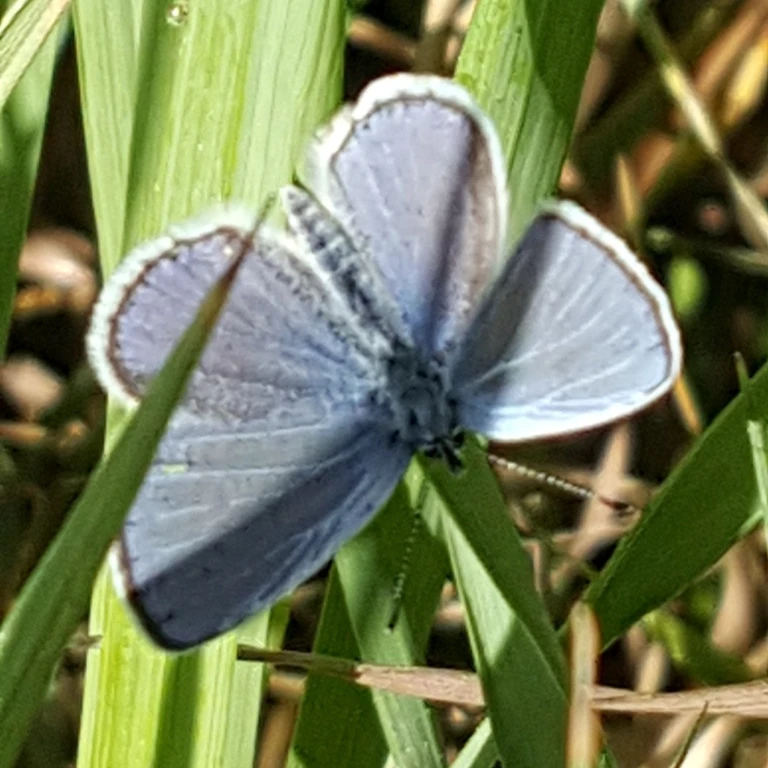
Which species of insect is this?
Cupido decolorata (also Elkalyce decolorata)
